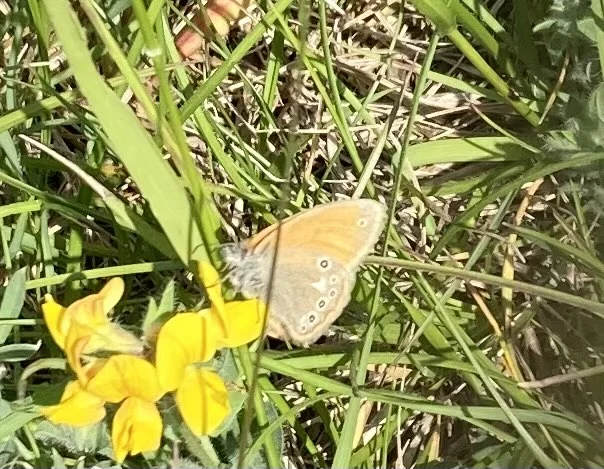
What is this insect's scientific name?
Coenonympha glycerion (also Coenonympha iphis)
